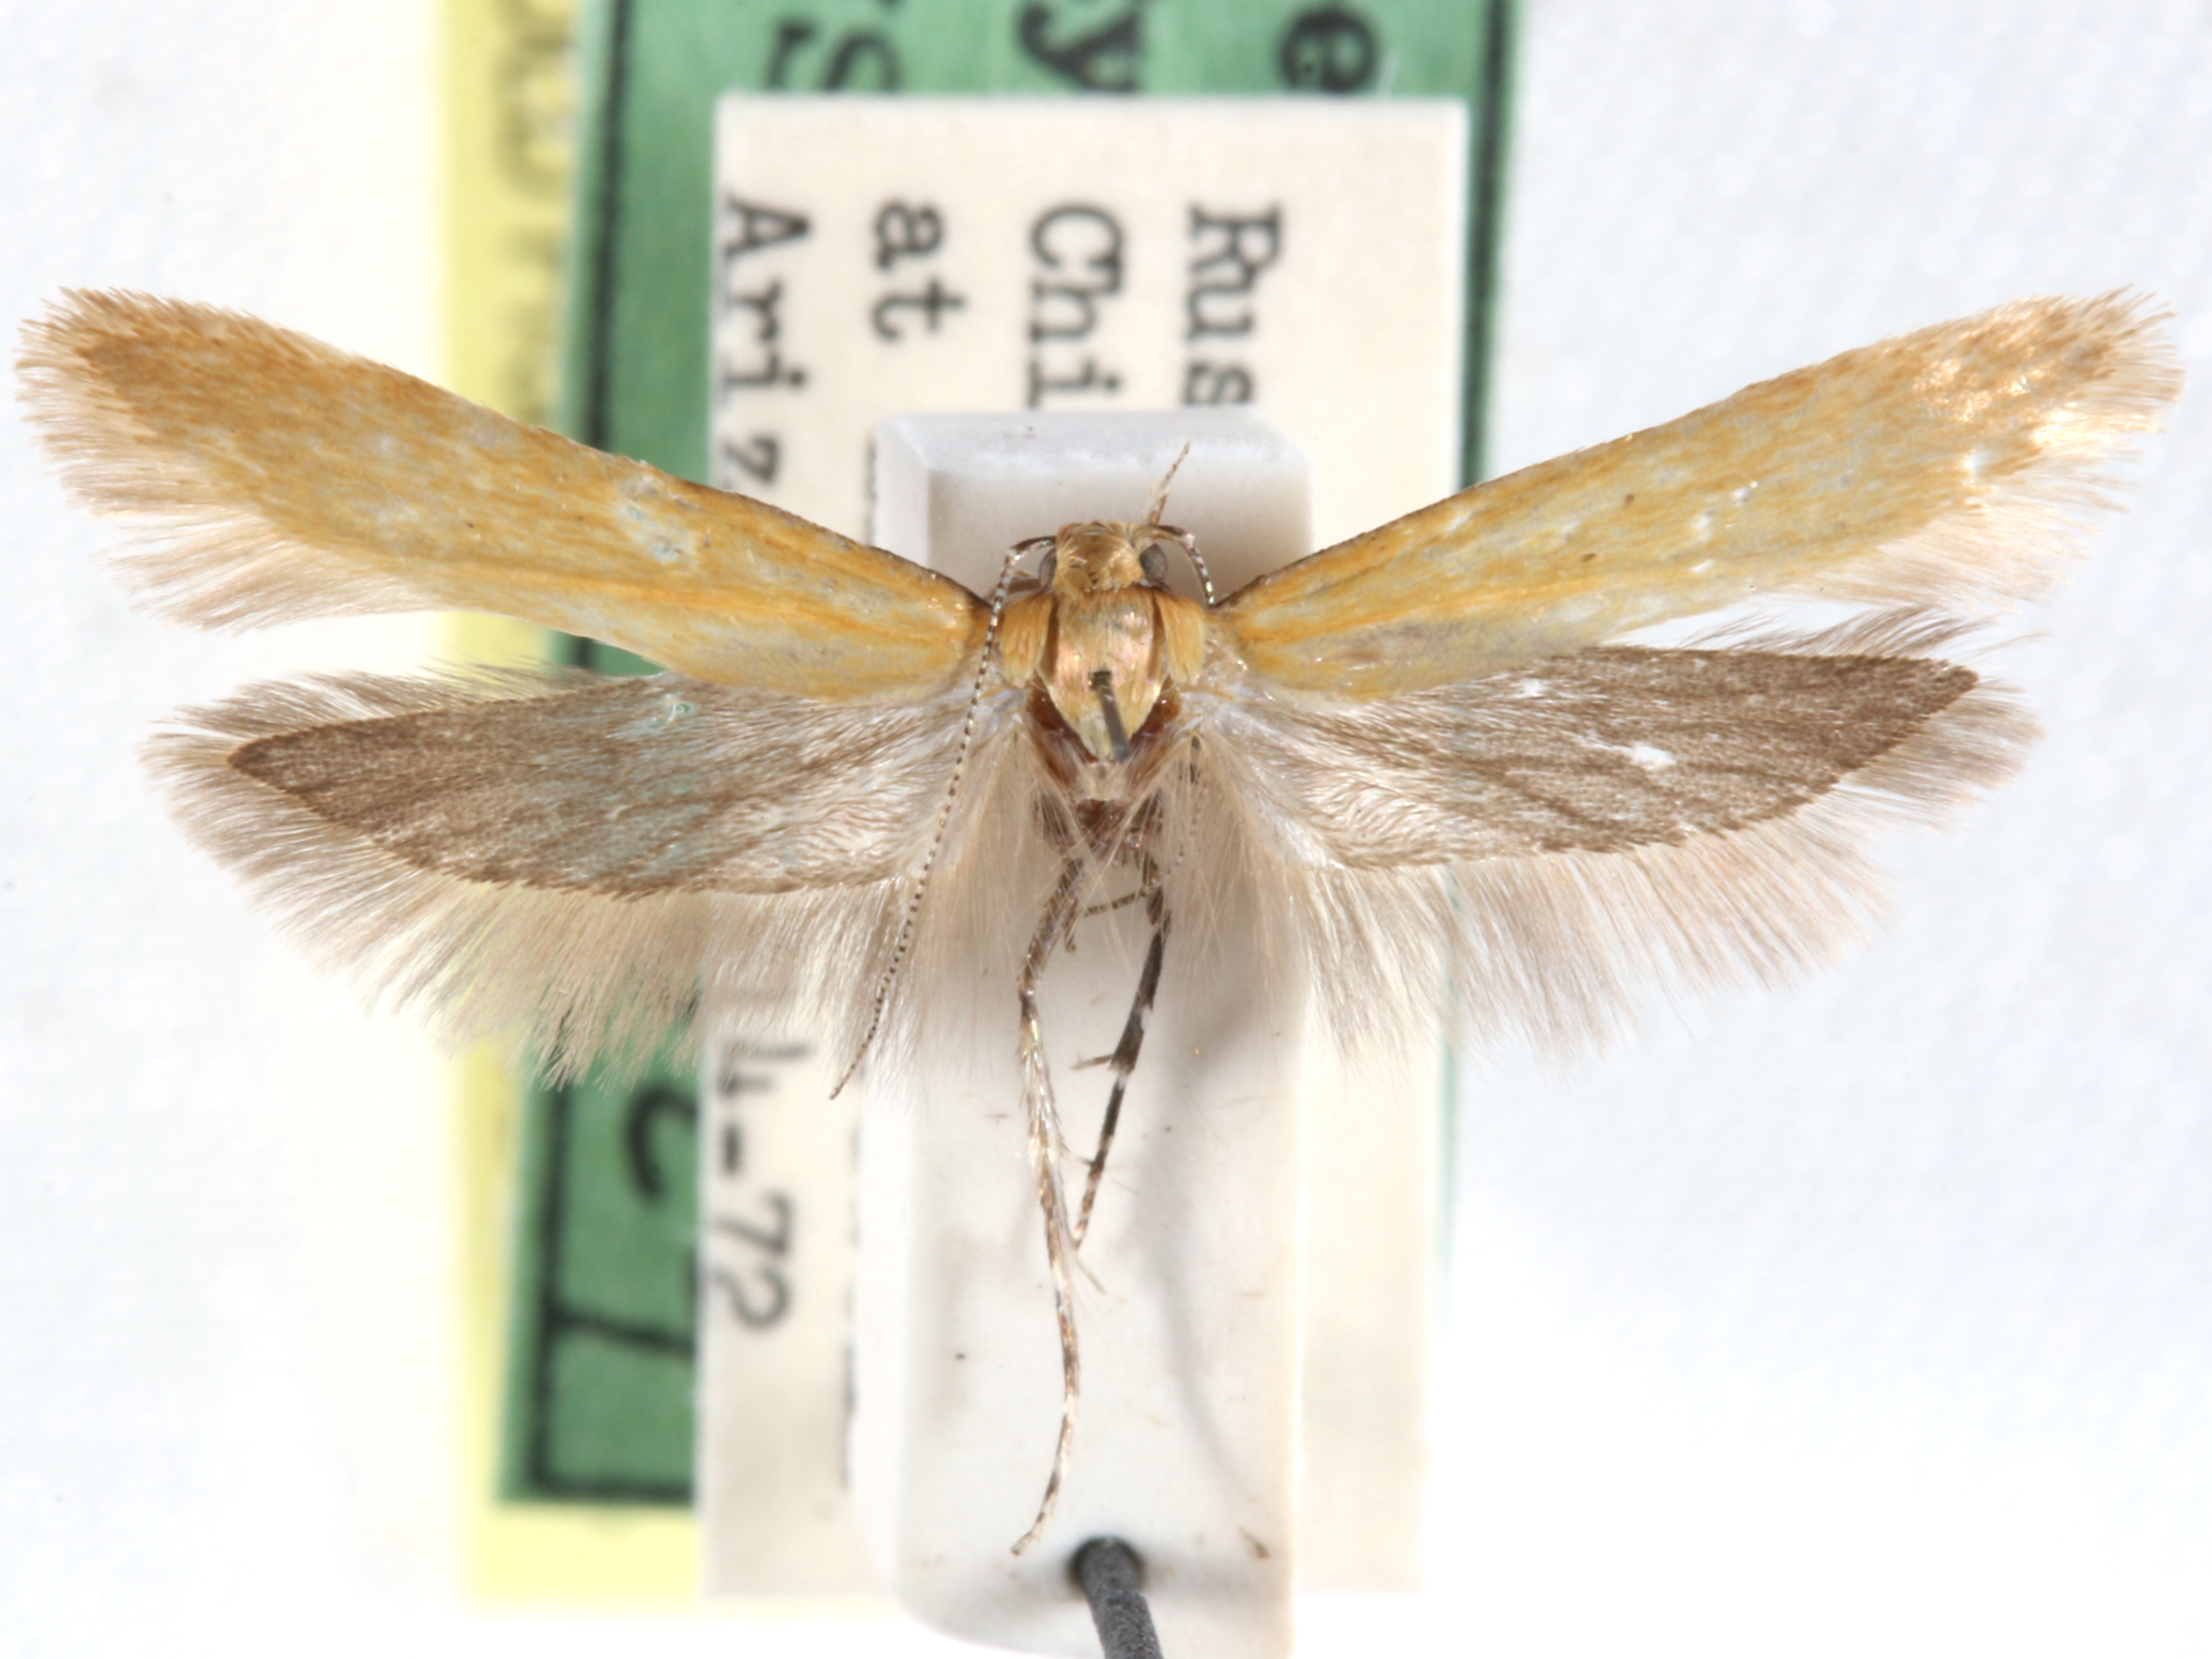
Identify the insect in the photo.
Chionodes luror
